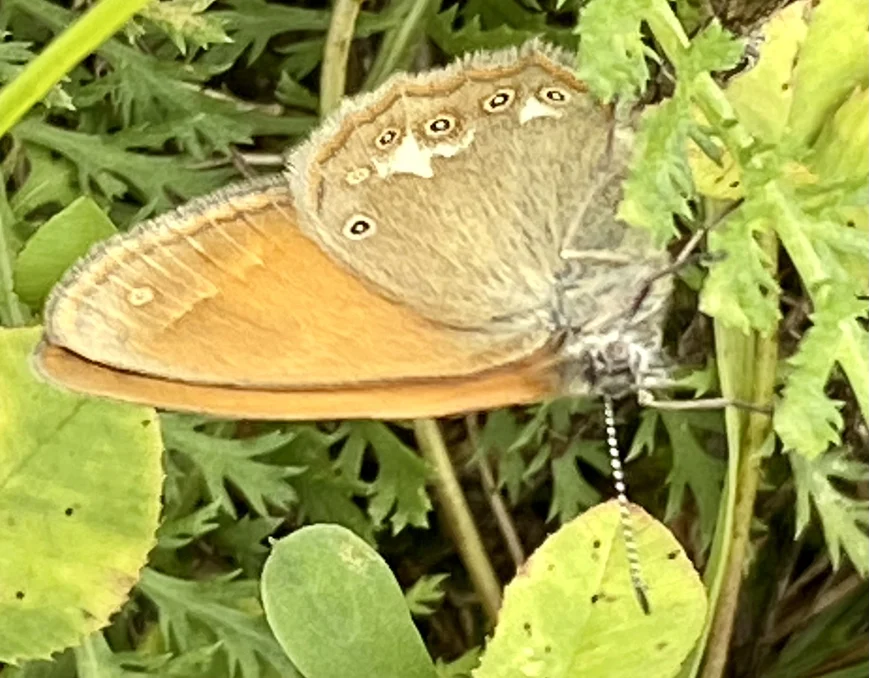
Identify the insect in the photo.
Coenonympha glycerion (also Coenonympha iphis)
